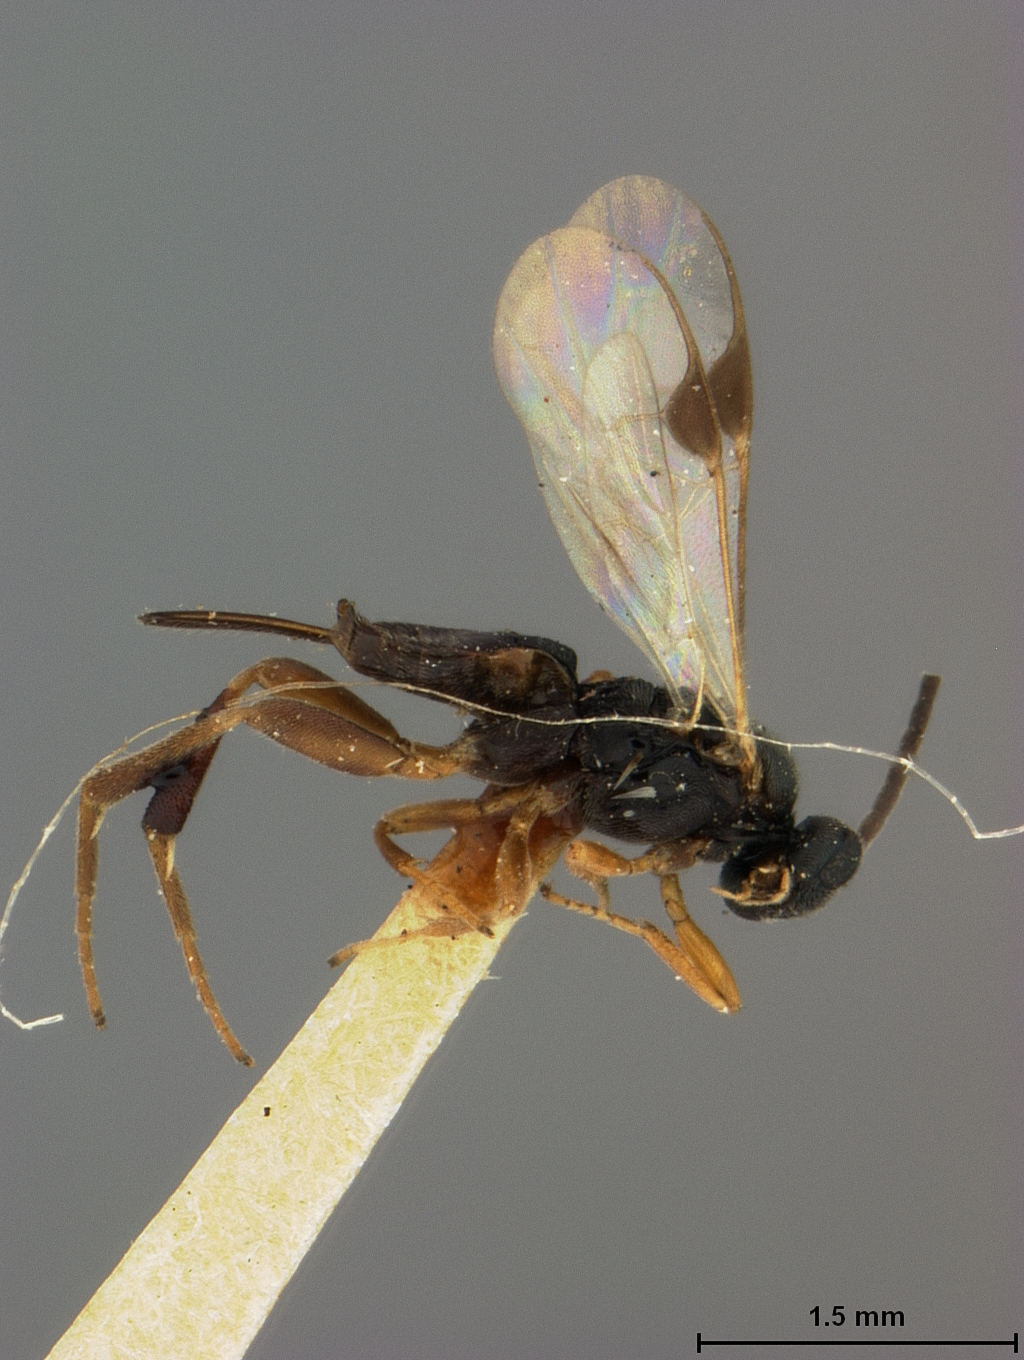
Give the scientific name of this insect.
Protapanteles hawaiiensis
